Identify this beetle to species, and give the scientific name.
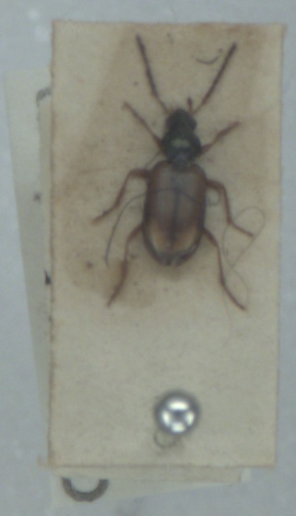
Bembidion stephensii
